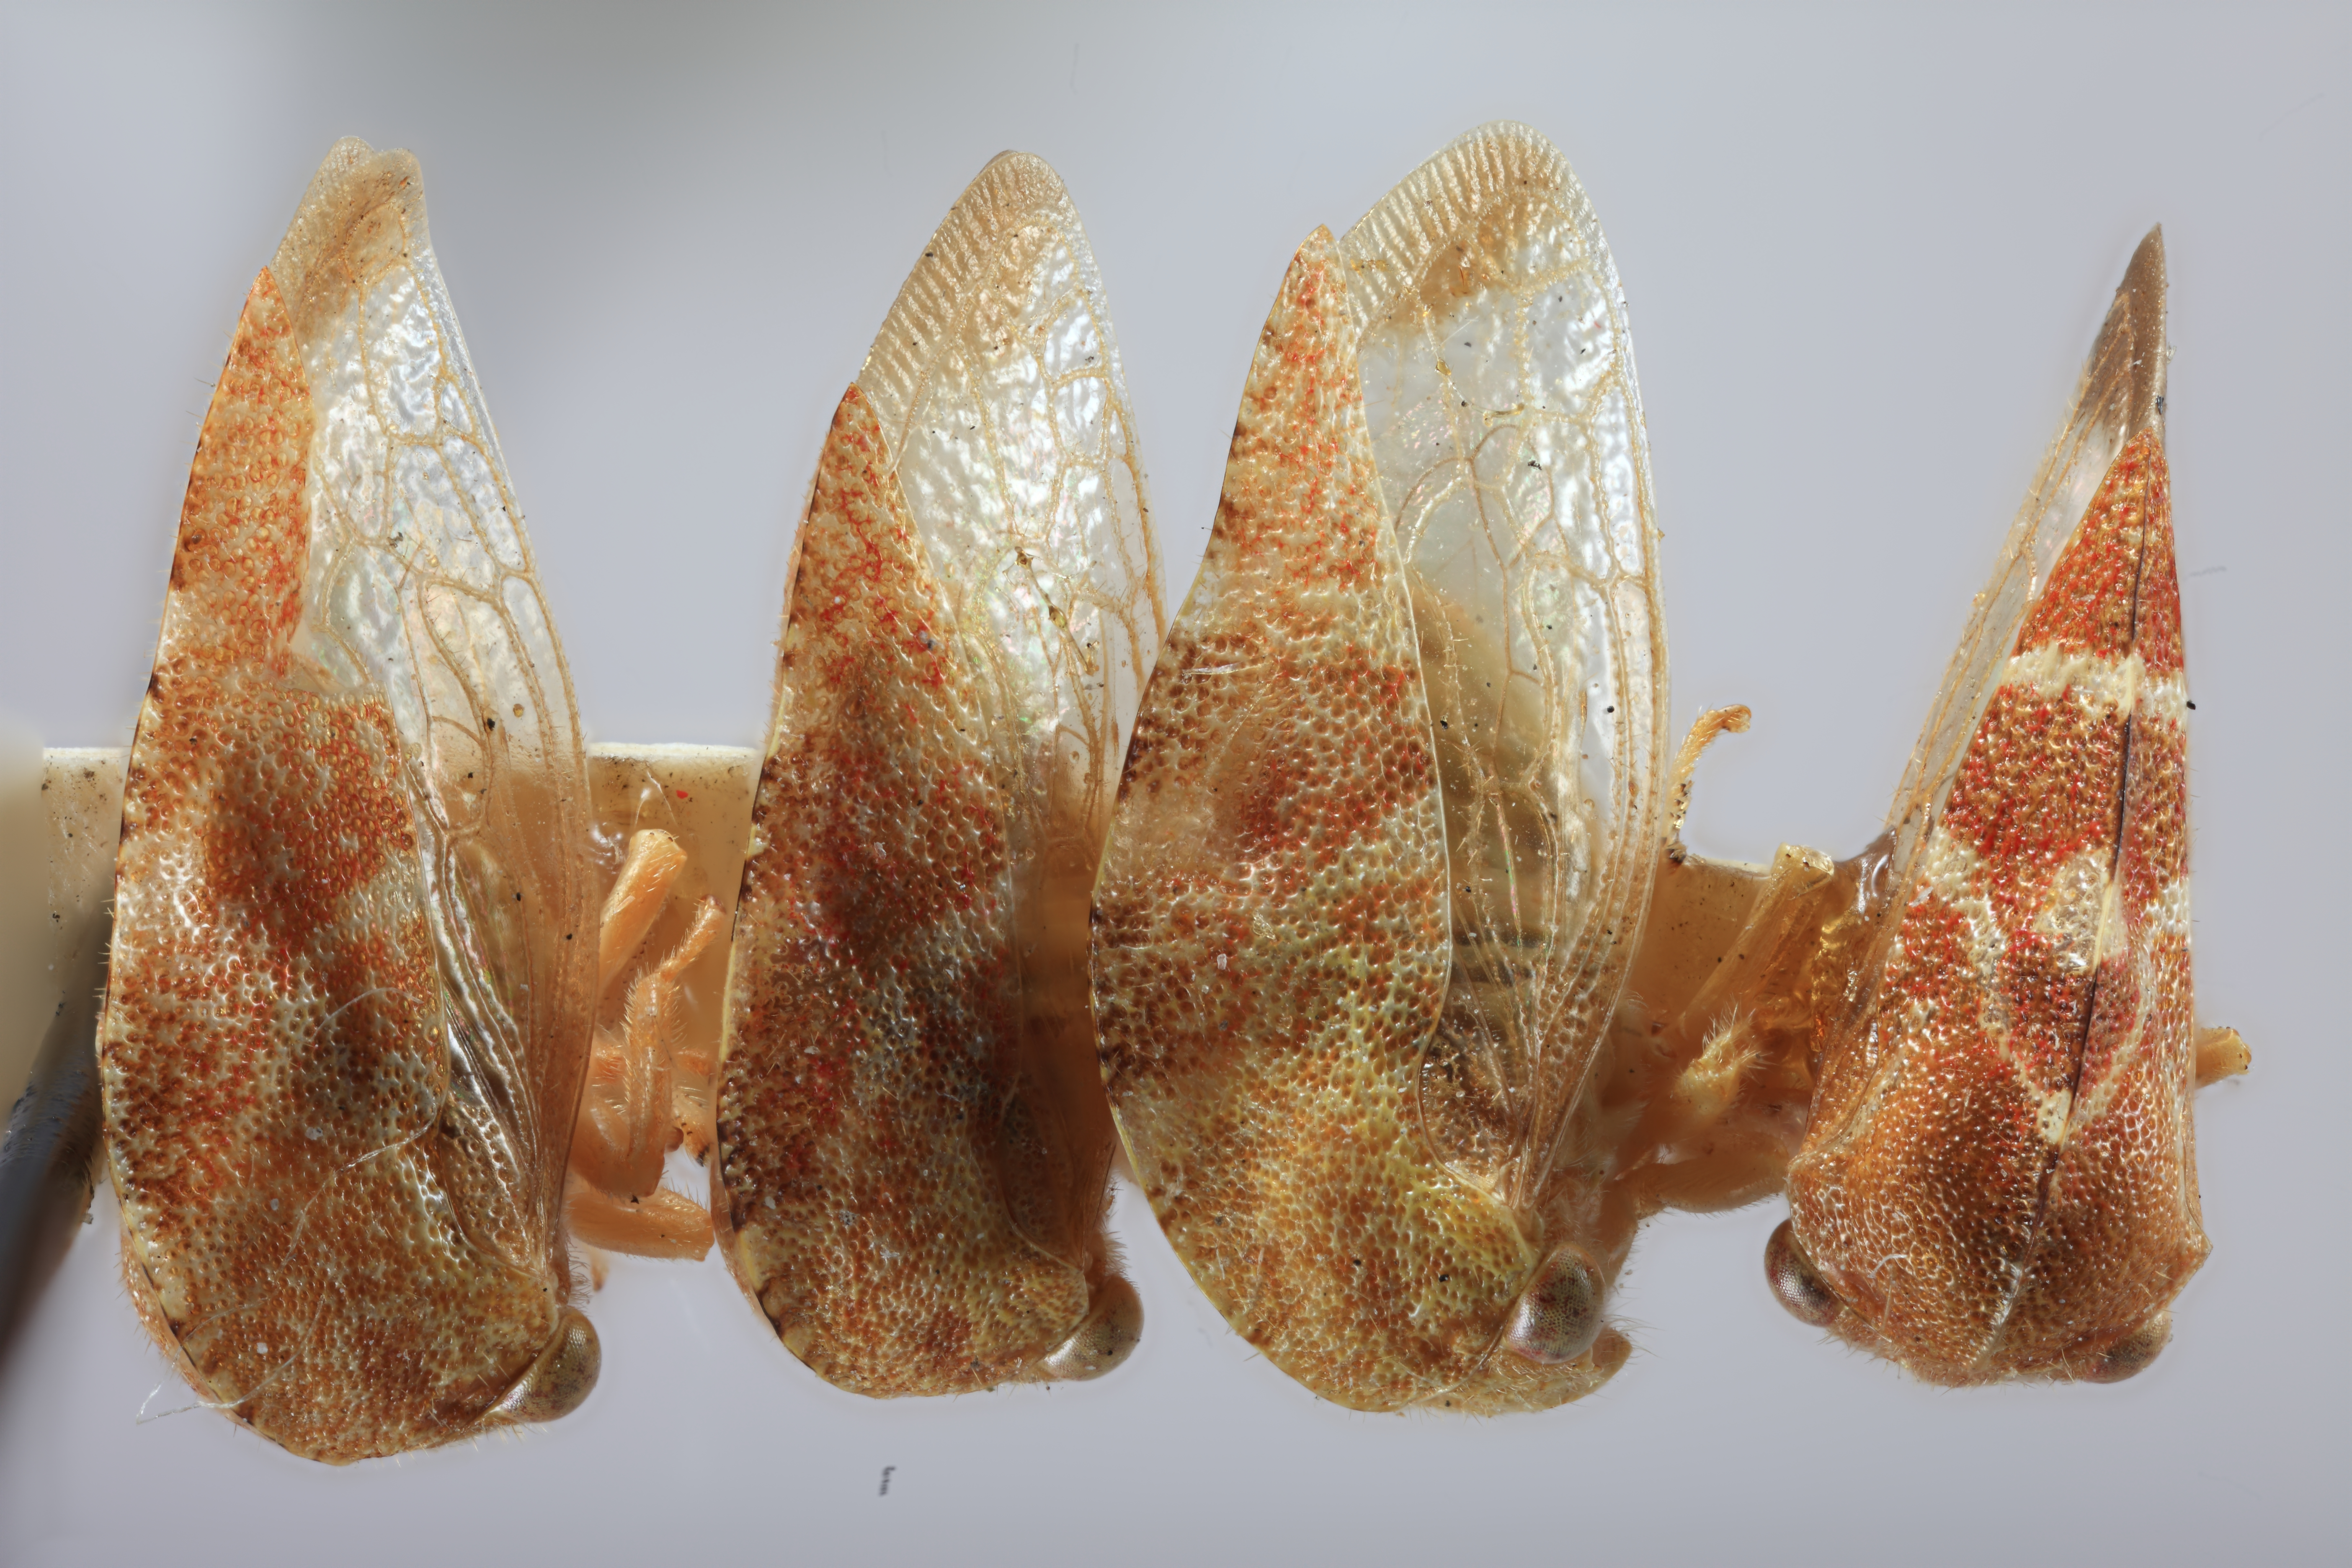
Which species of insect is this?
Cyrtolobus arizonae
